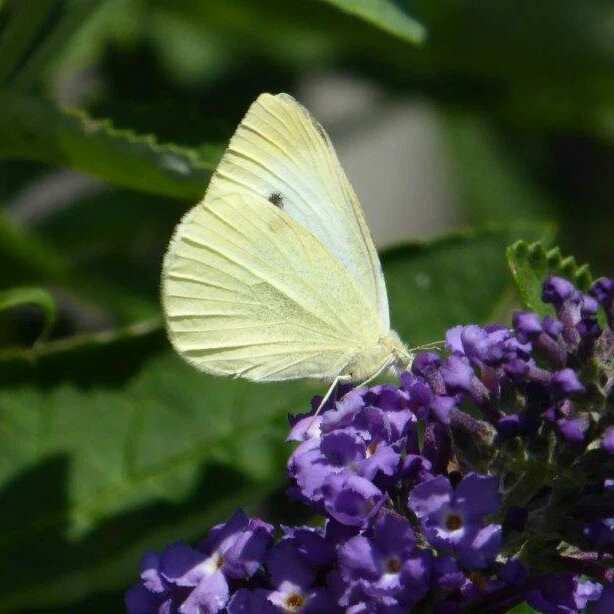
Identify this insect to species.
Pieris rapae
